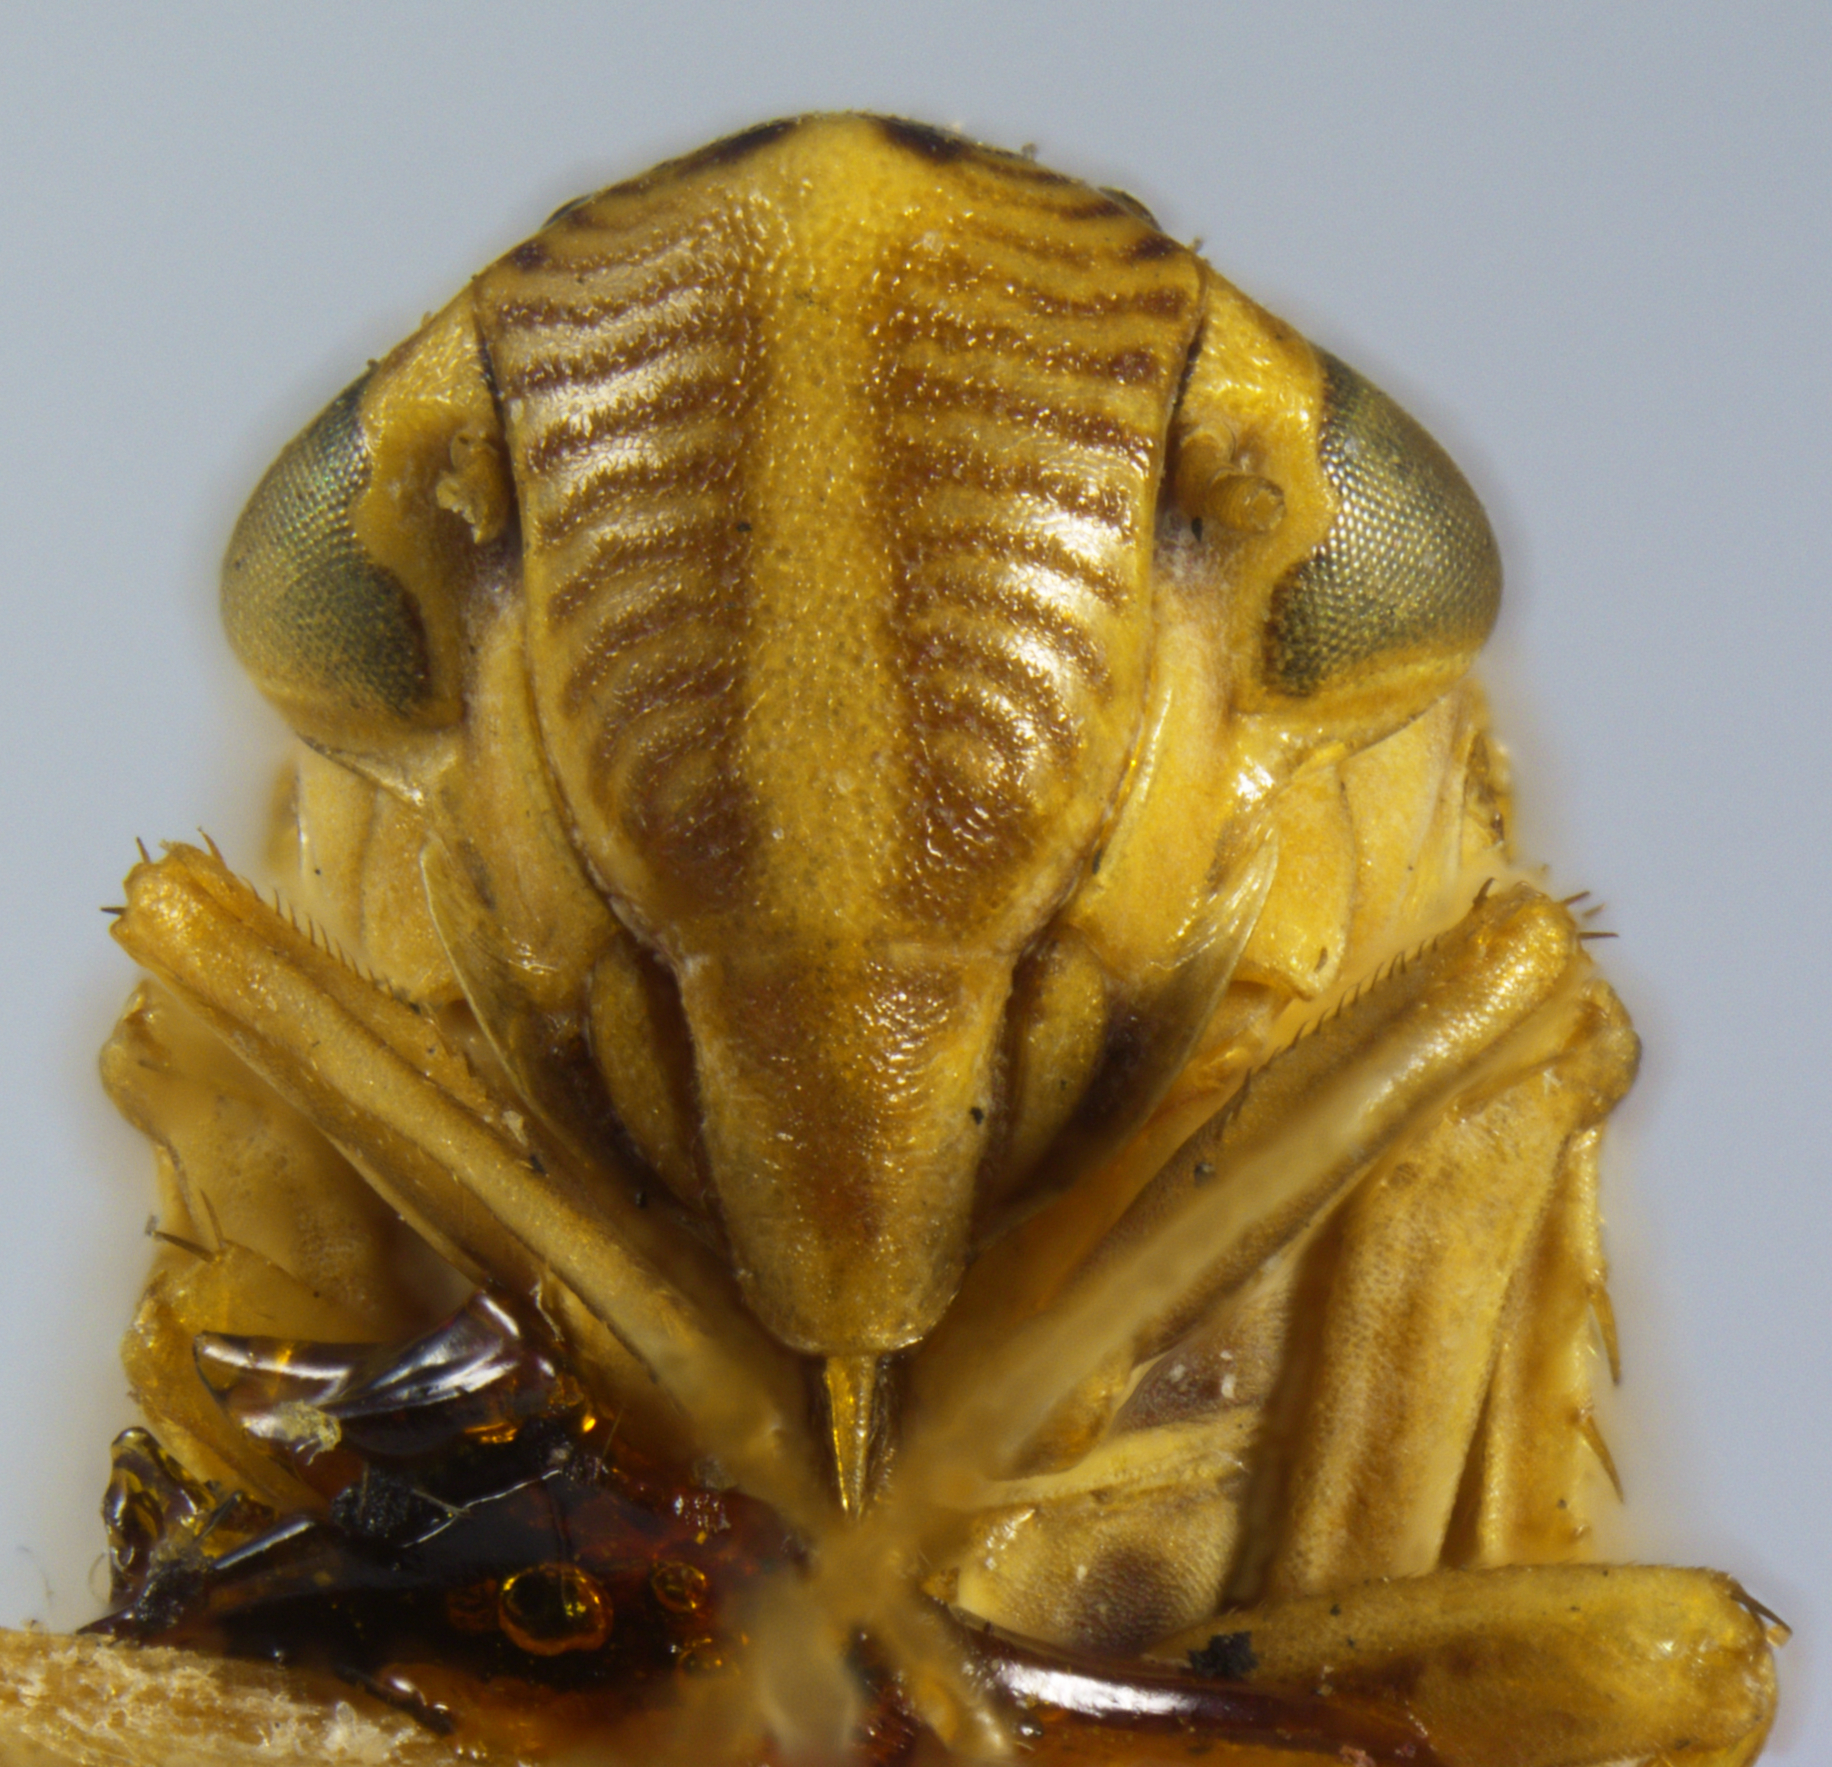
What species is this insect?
Tettigonia hartii
